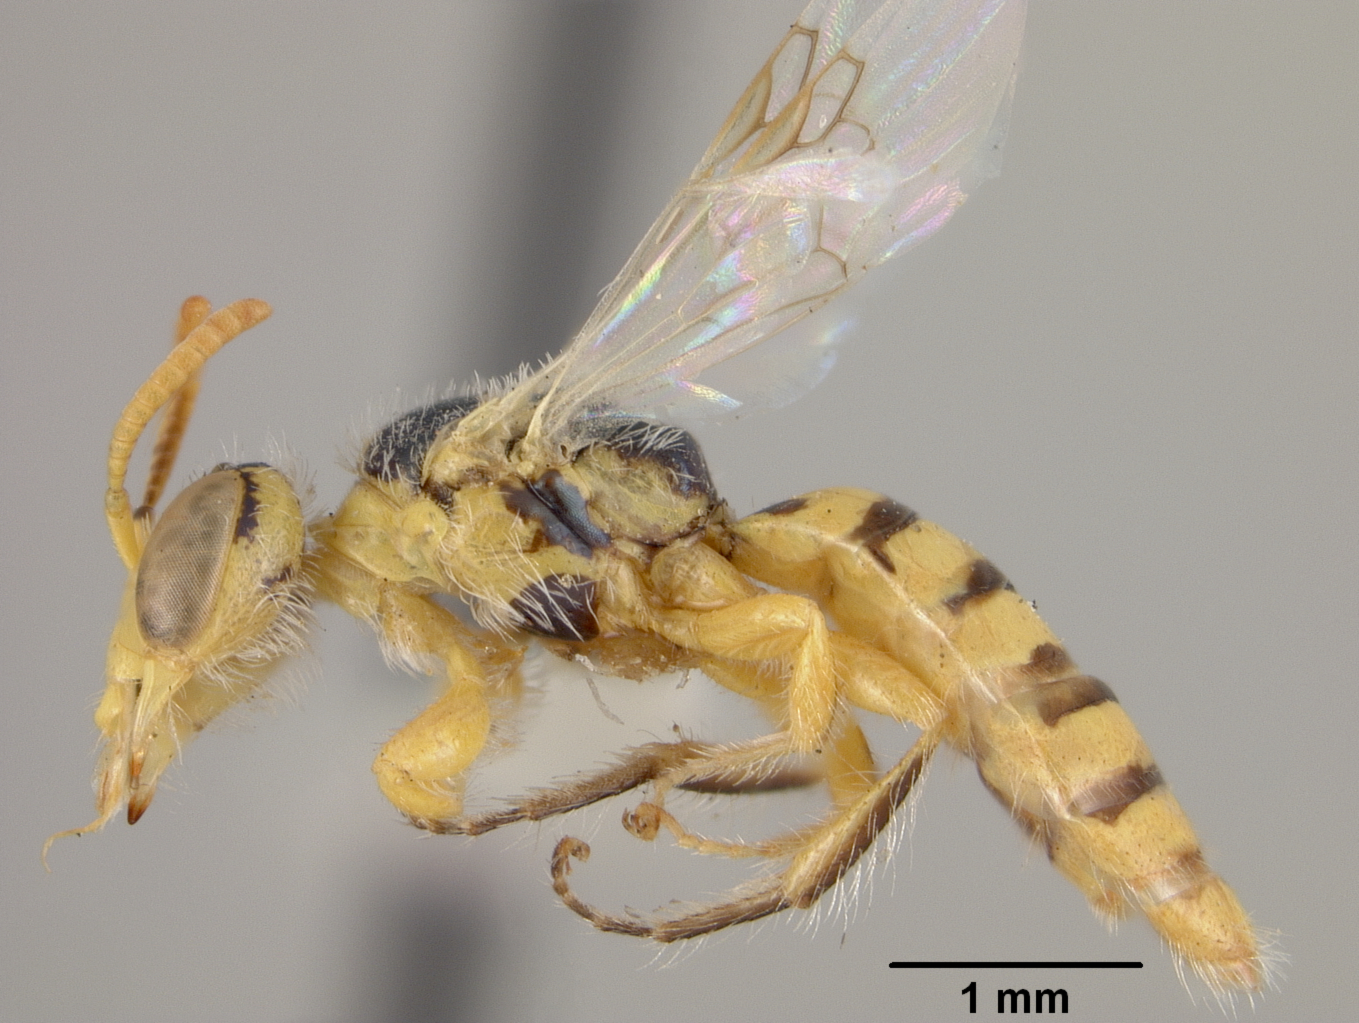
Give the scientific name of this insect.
Perdita trifida
